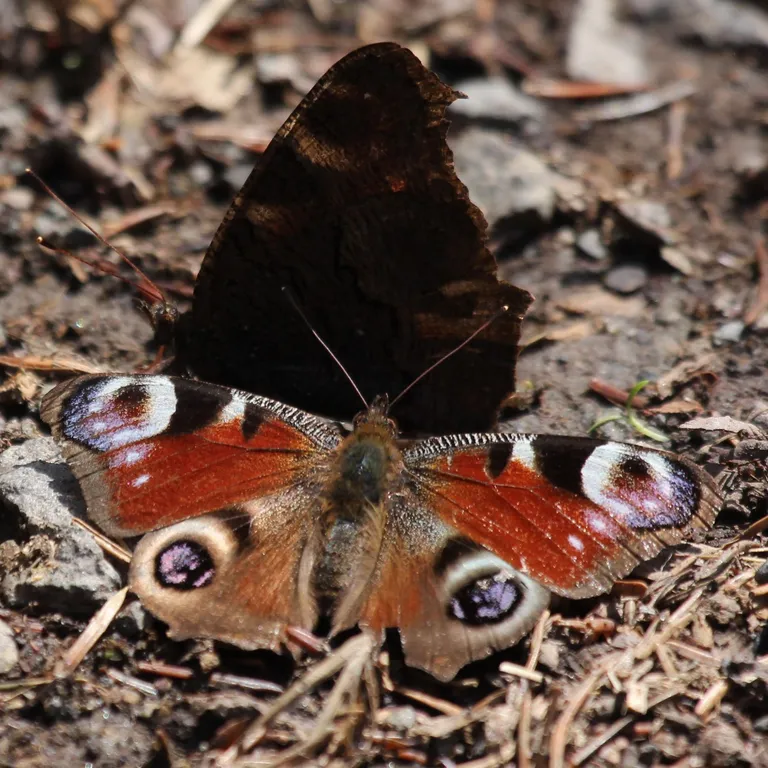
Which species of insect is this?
Aglais io
